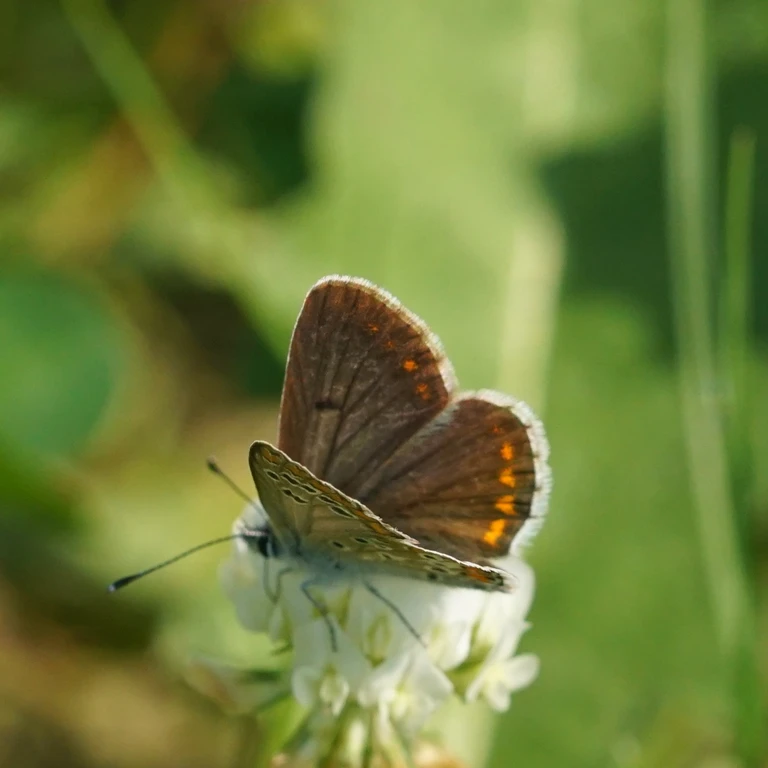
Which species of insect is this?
Aricia agestis/artaxerxes
